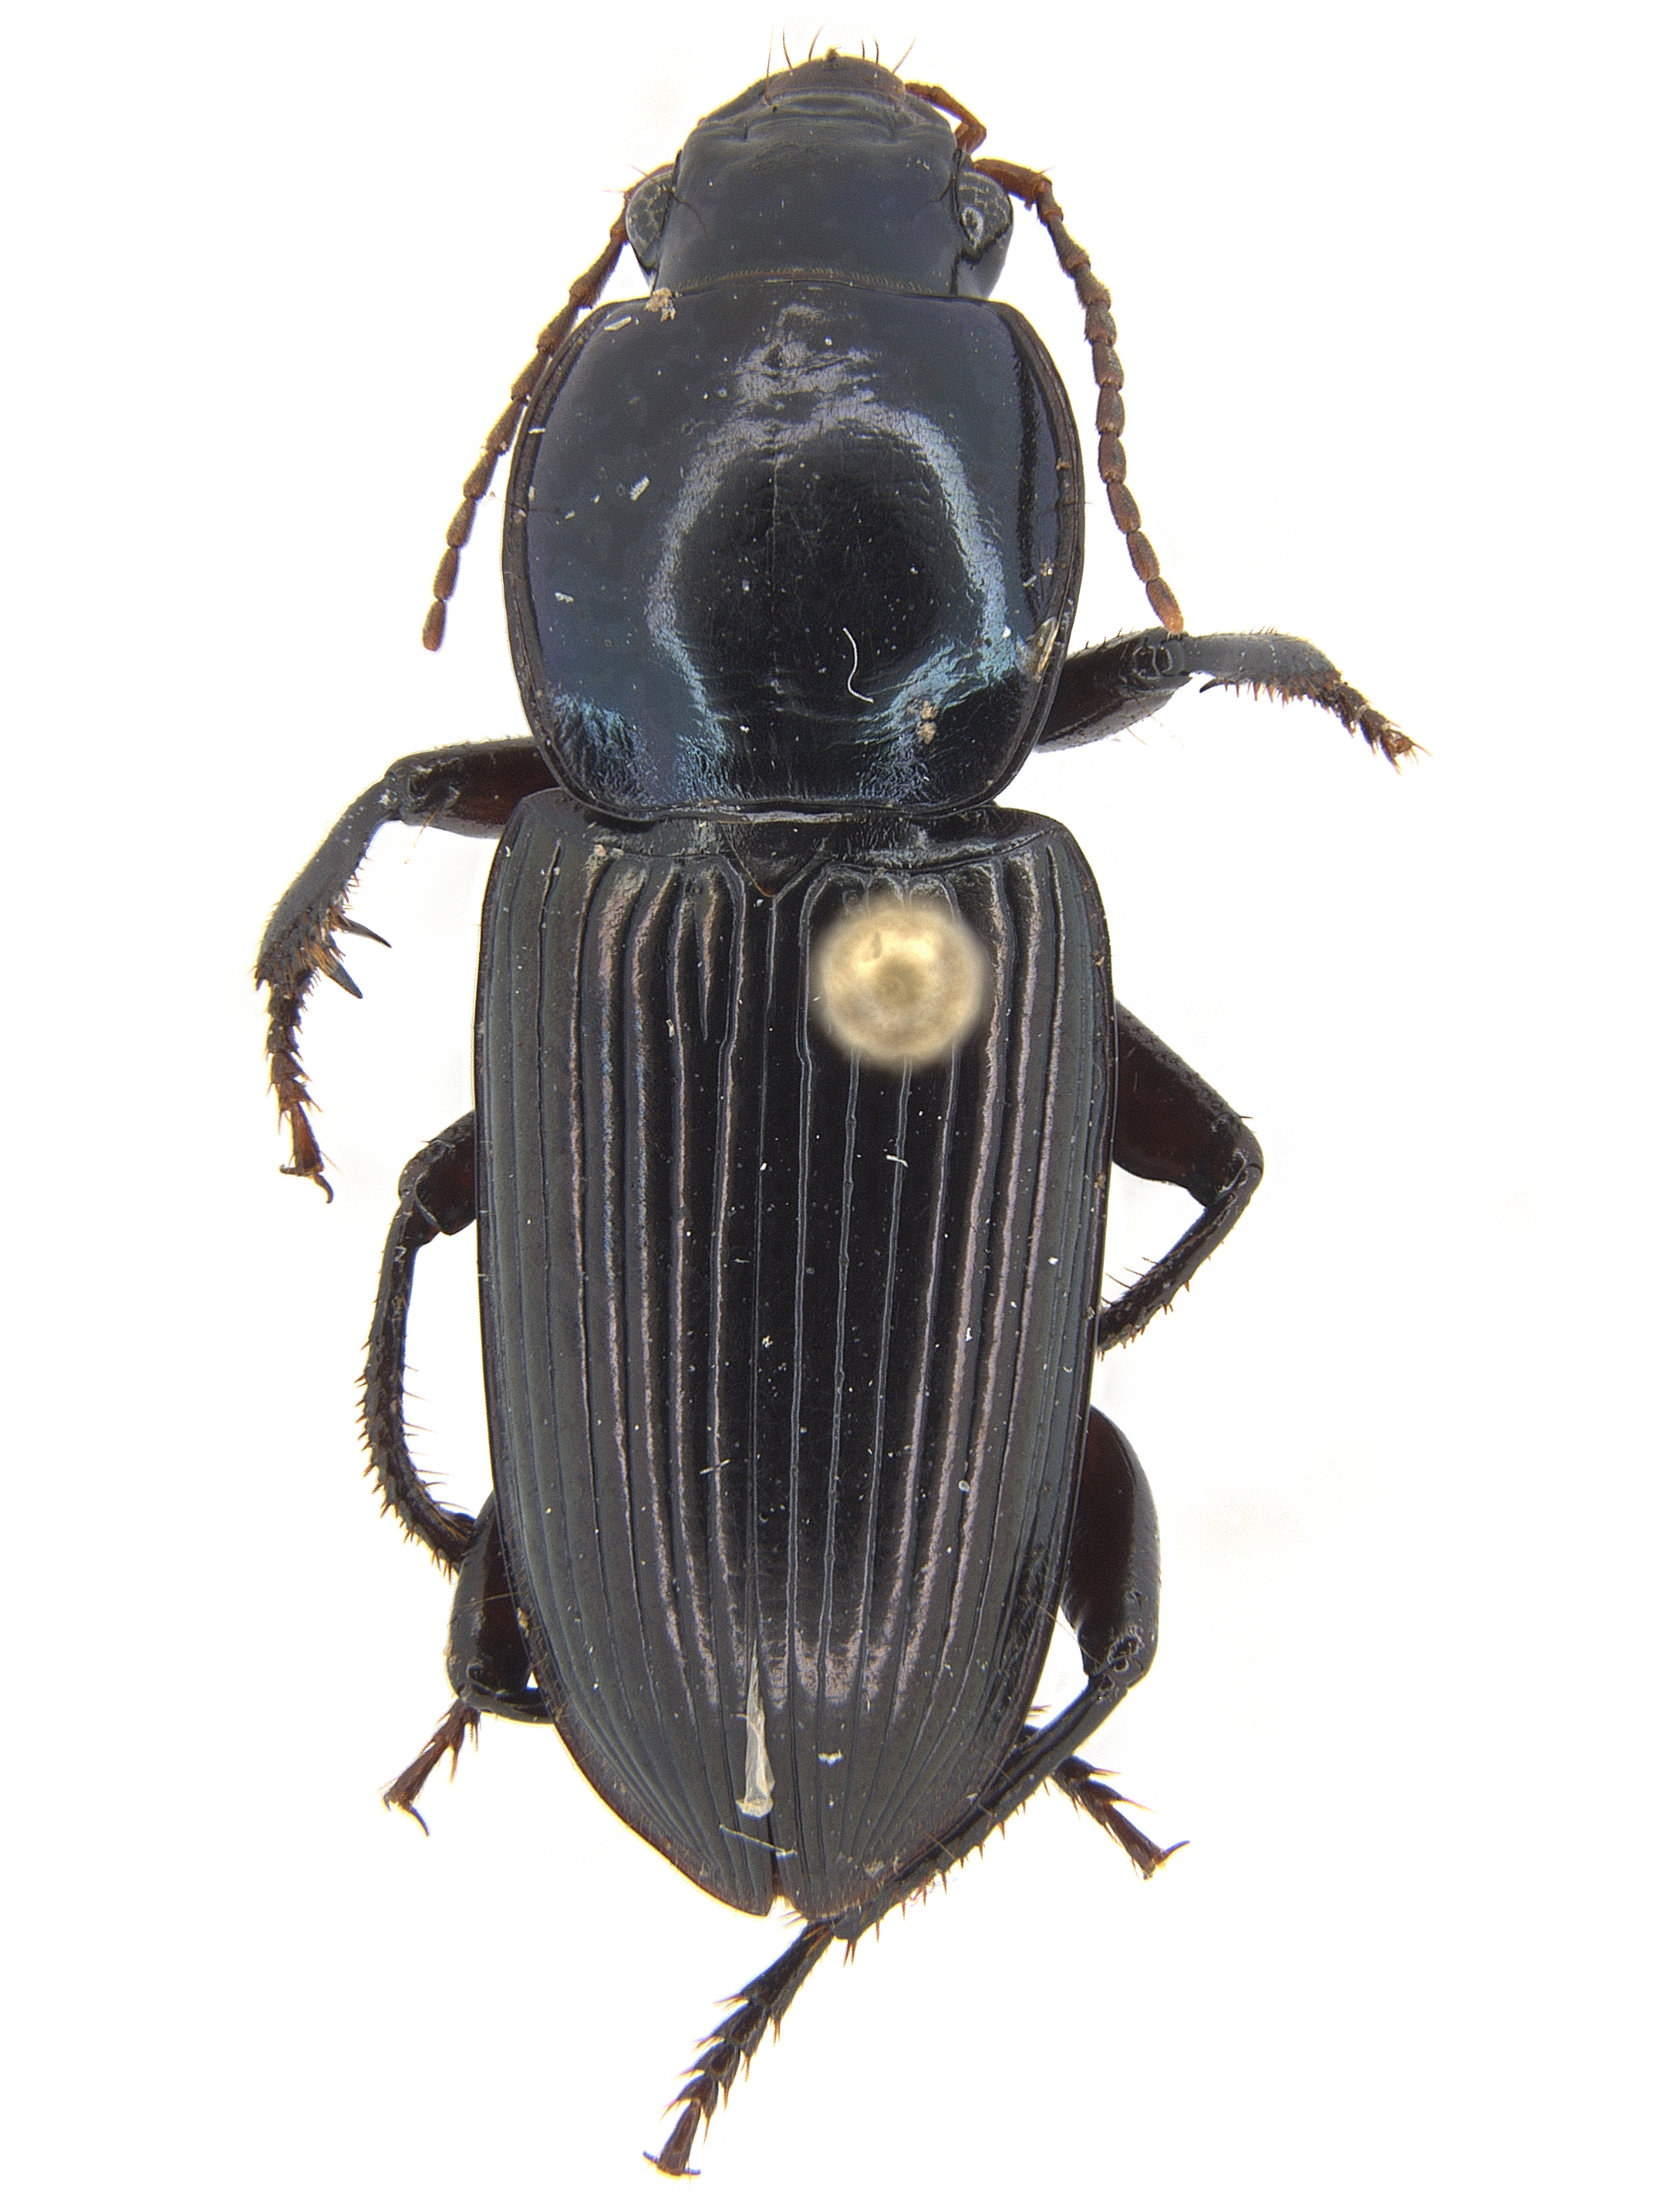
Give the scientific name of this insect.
Discoderus difformipes
